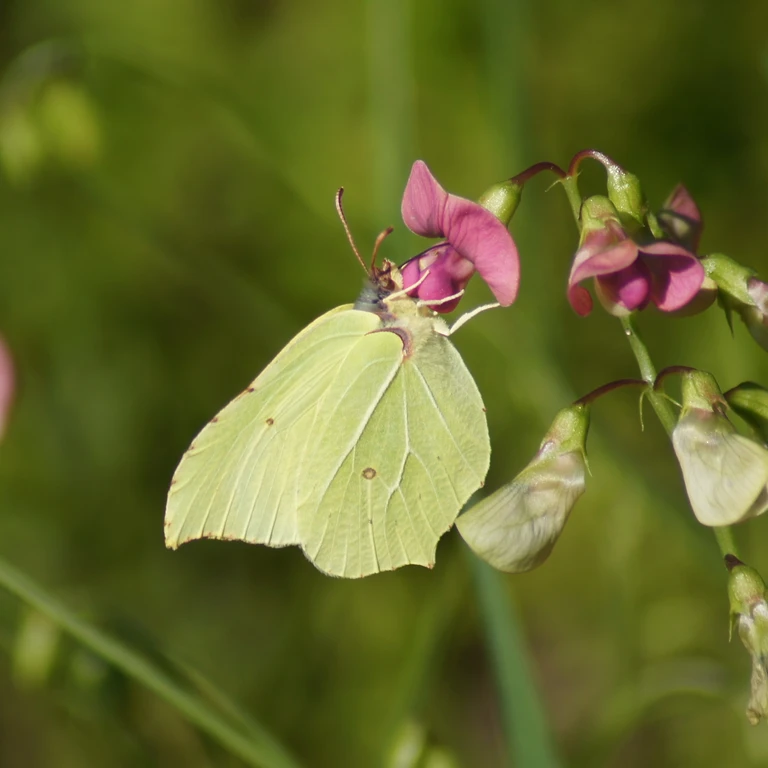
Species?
Gonepteryx rhamni
